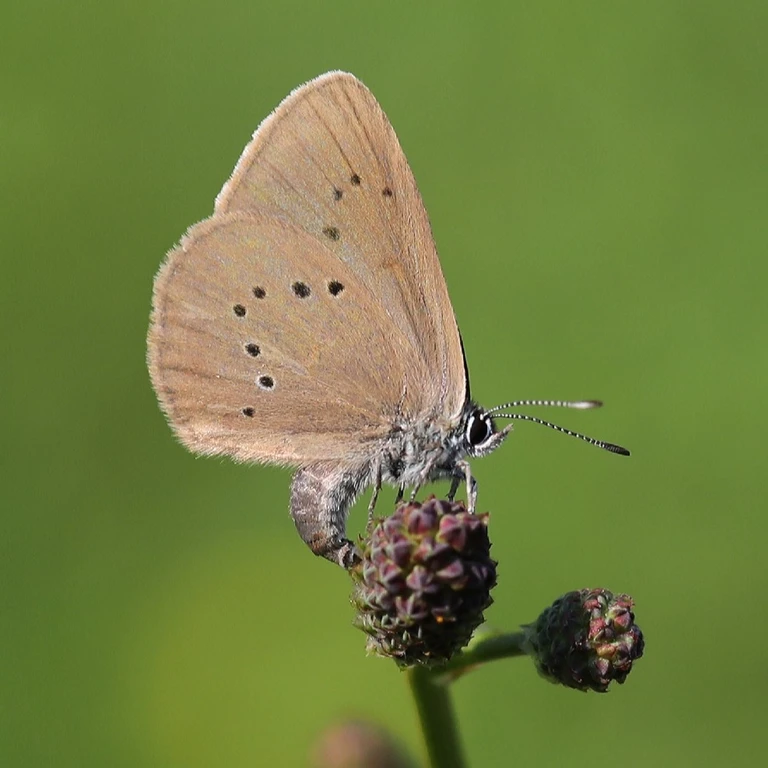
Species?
Phengaris nausithous (also Maculinea nausithous)
